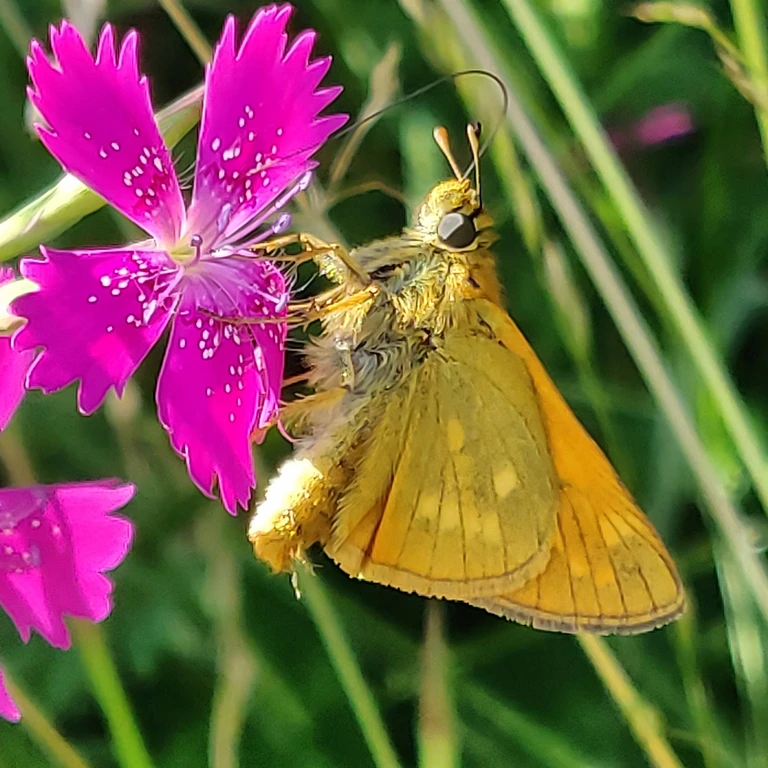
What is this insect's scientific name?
Ochlodes sylvanus (also Ochlodes venata)
